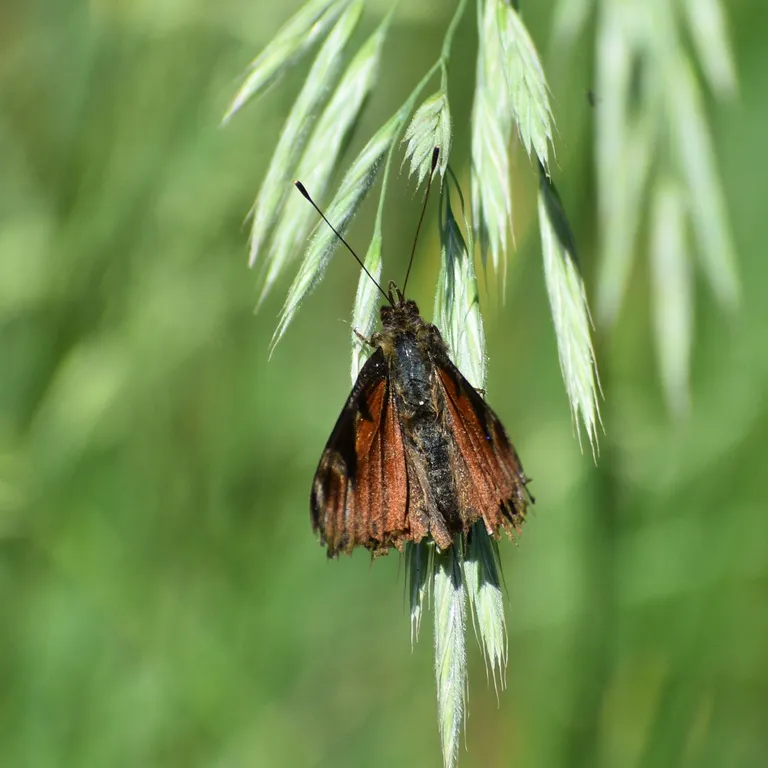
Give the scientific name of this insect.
Aglais io
